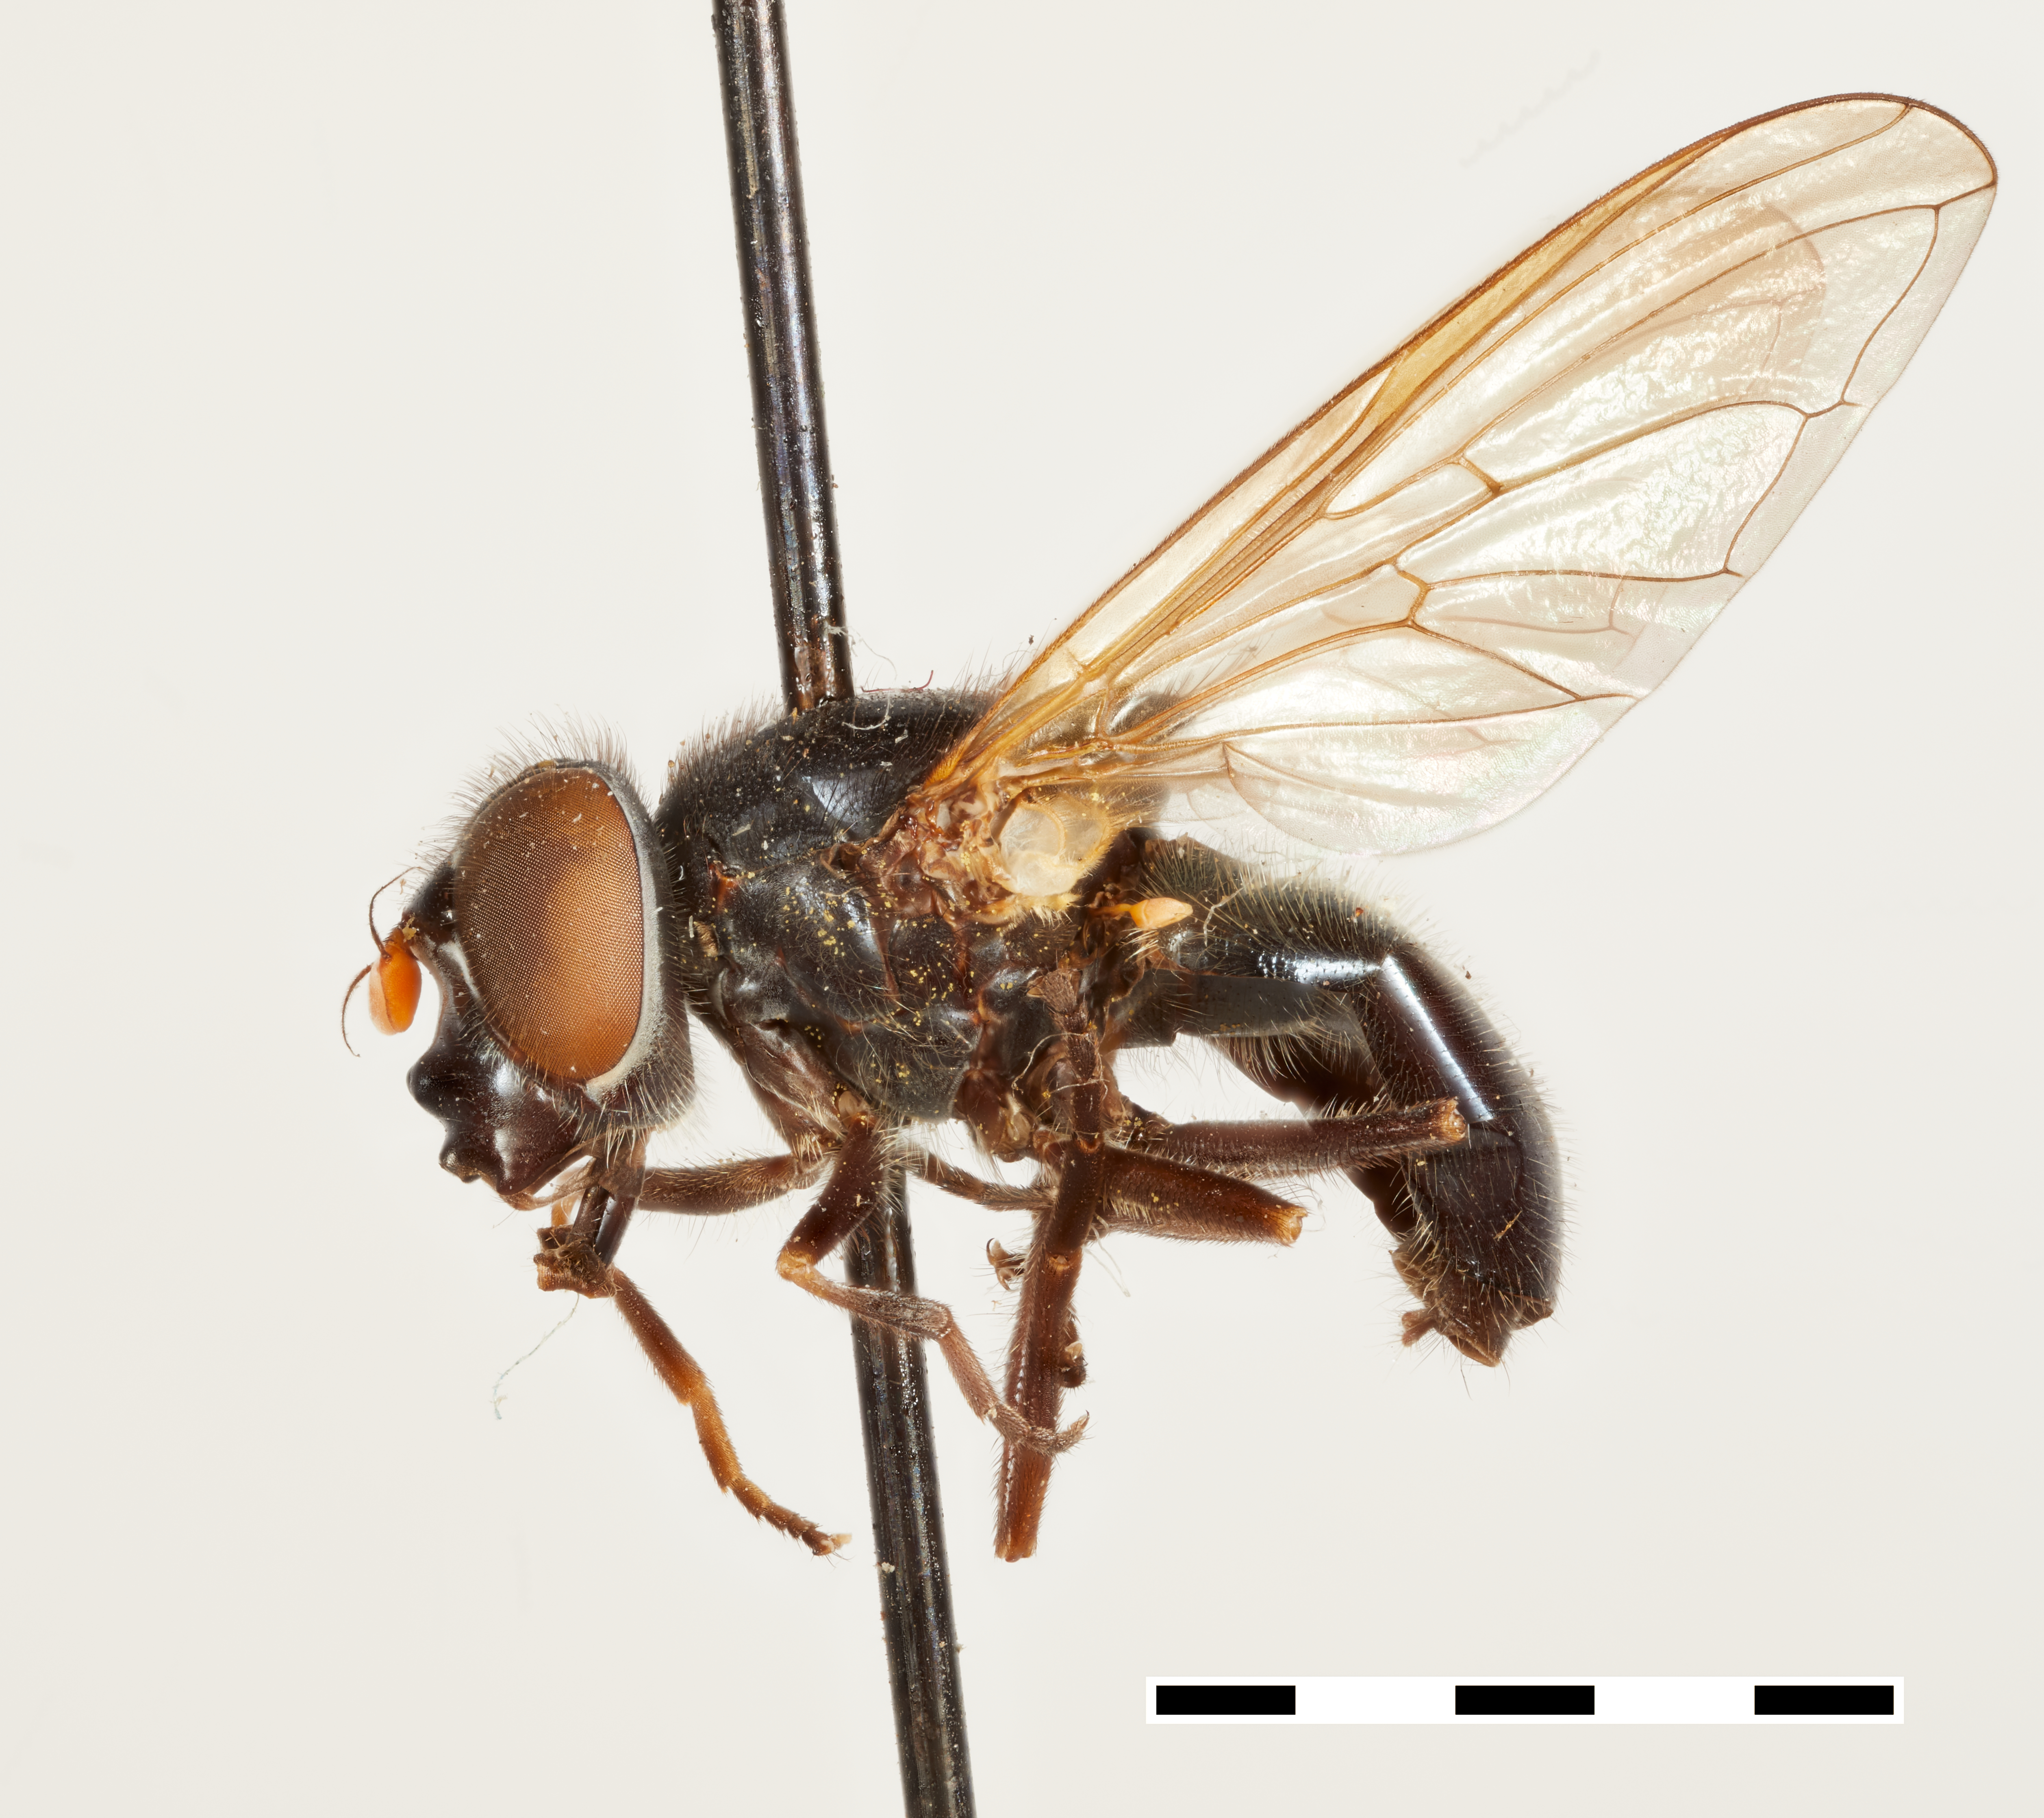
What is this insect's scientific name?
Chilosia burkei
